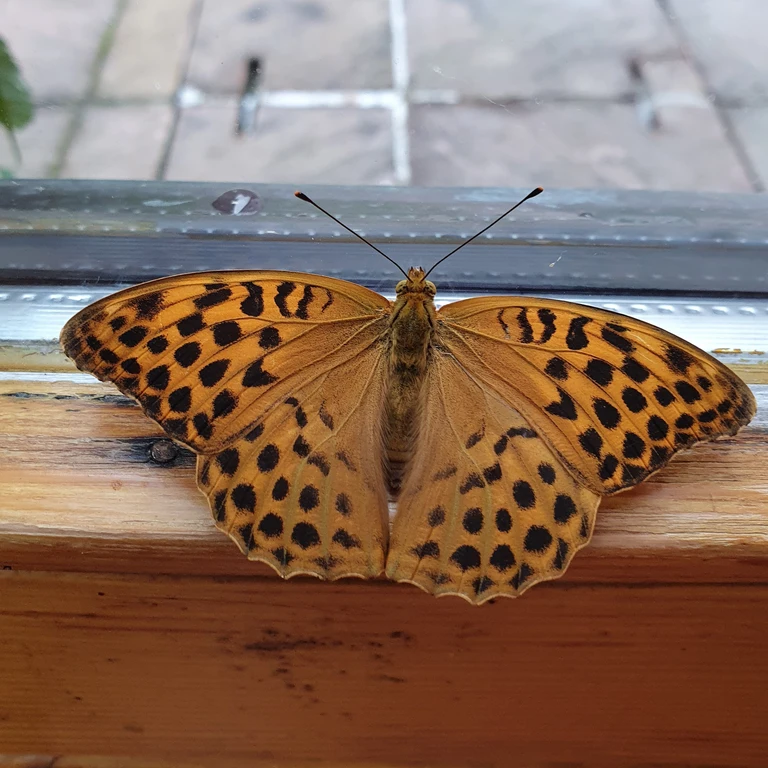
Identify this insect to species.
Argynnis paphia
